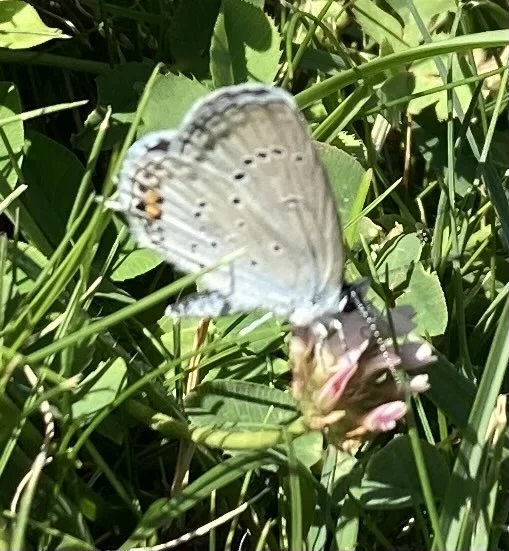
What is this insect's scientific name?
Cupido argiades (also Elkalyce argiades)
